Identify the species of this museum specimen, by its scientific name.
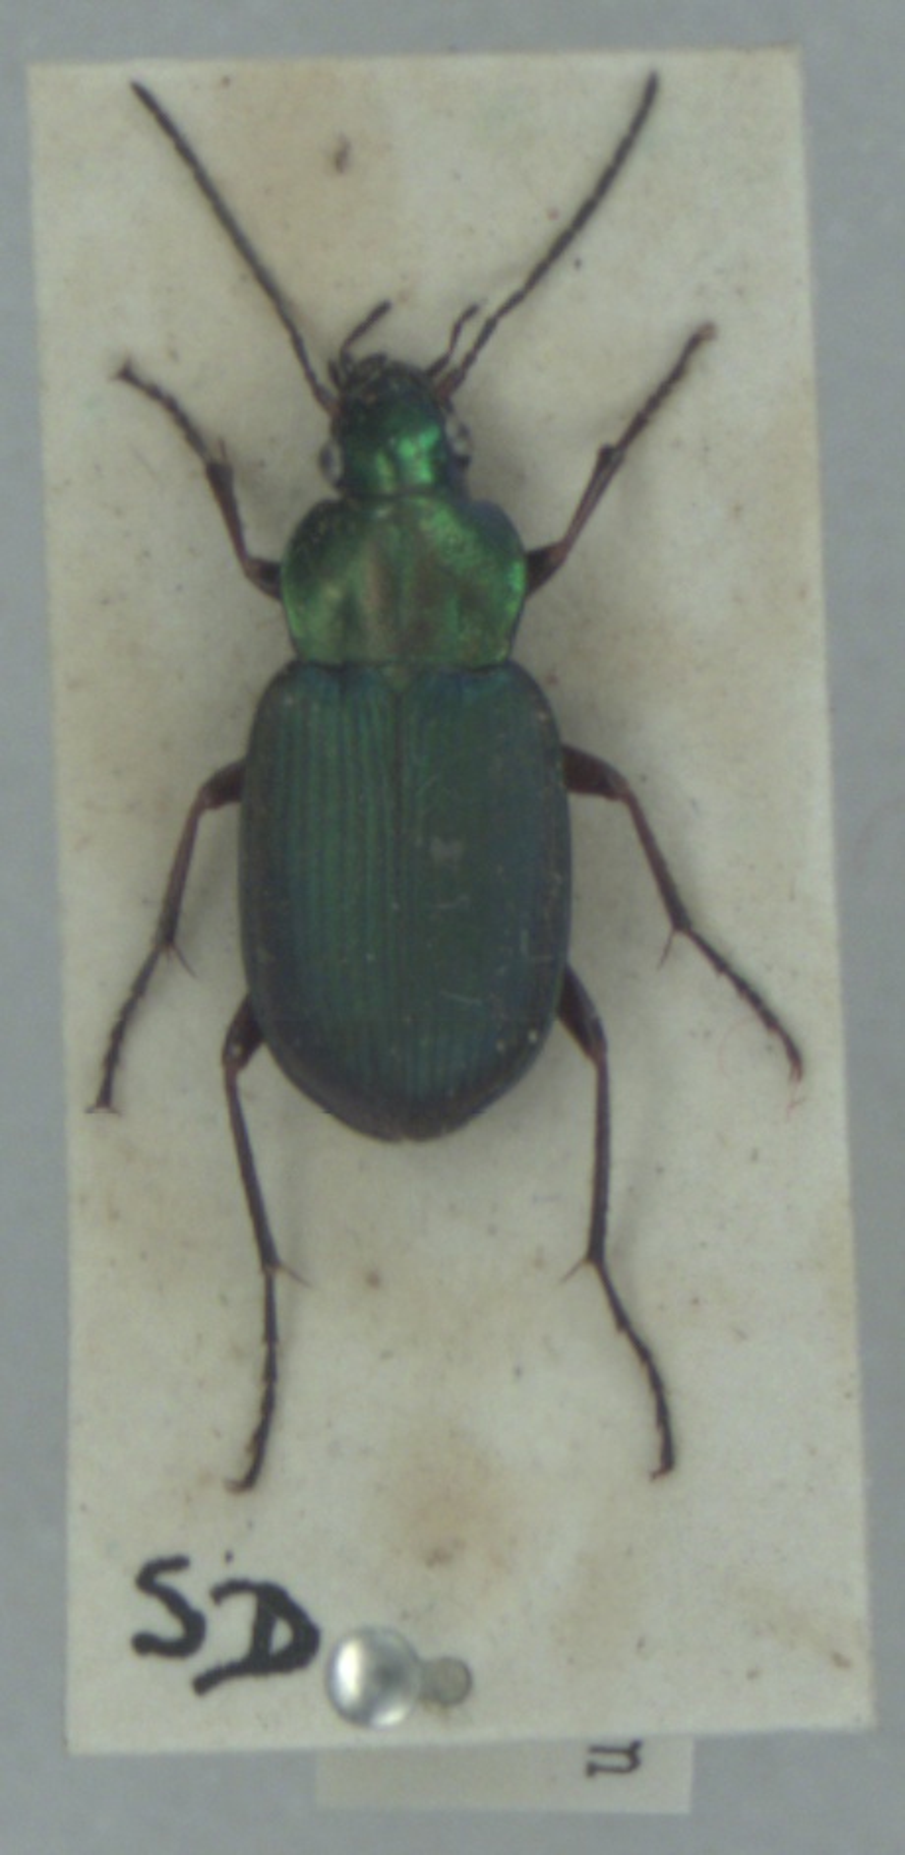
Chlaenius nigricornis
